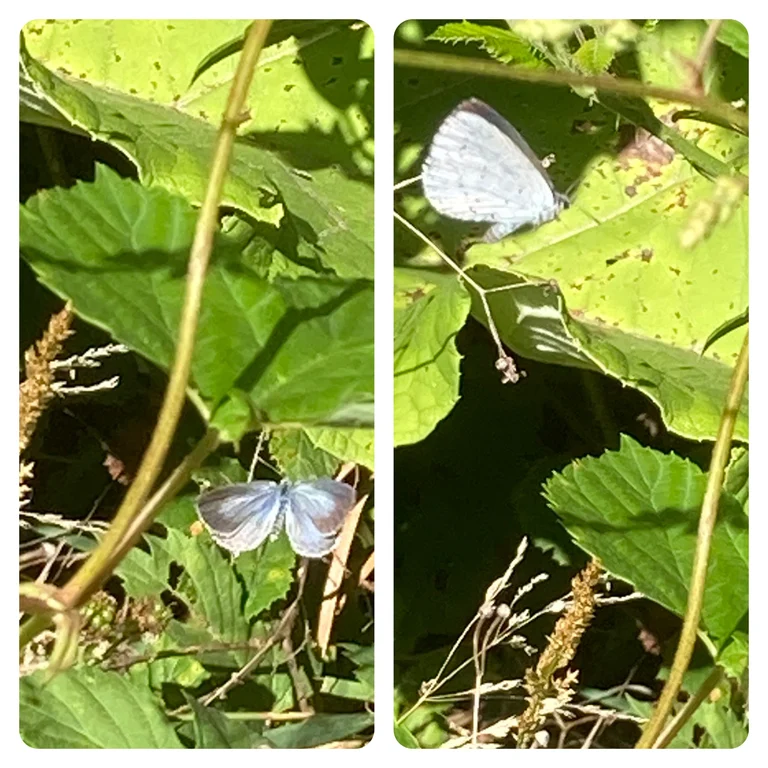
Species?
Celastrina argiolus
